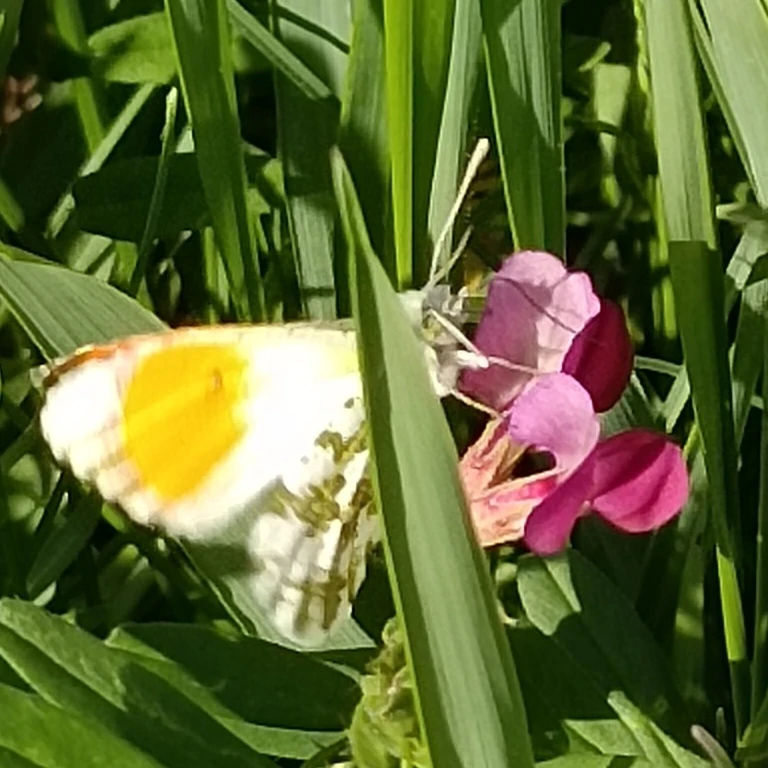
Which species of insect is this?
Anthocharis cardamines
